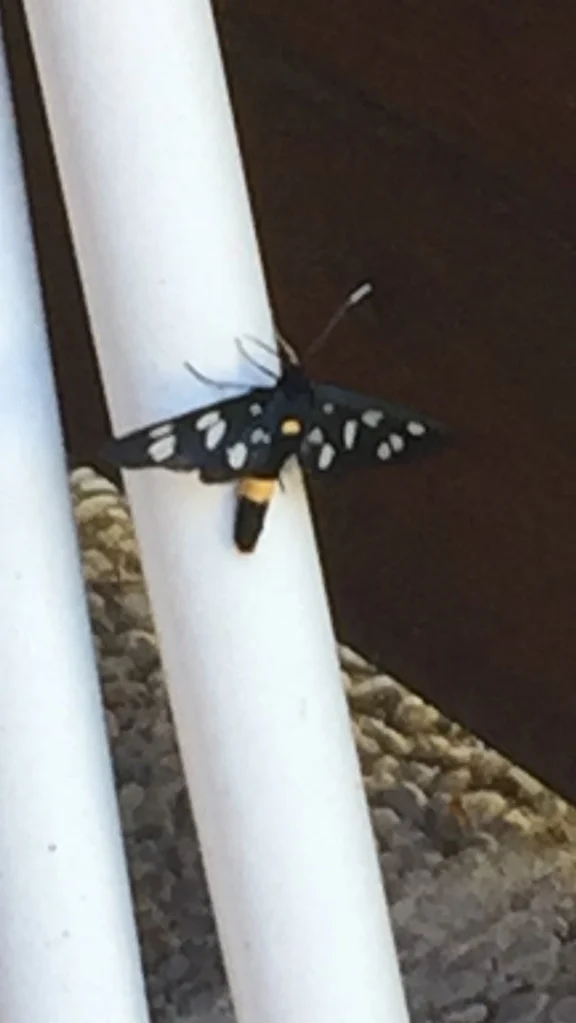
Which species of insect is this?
Amata phegea
